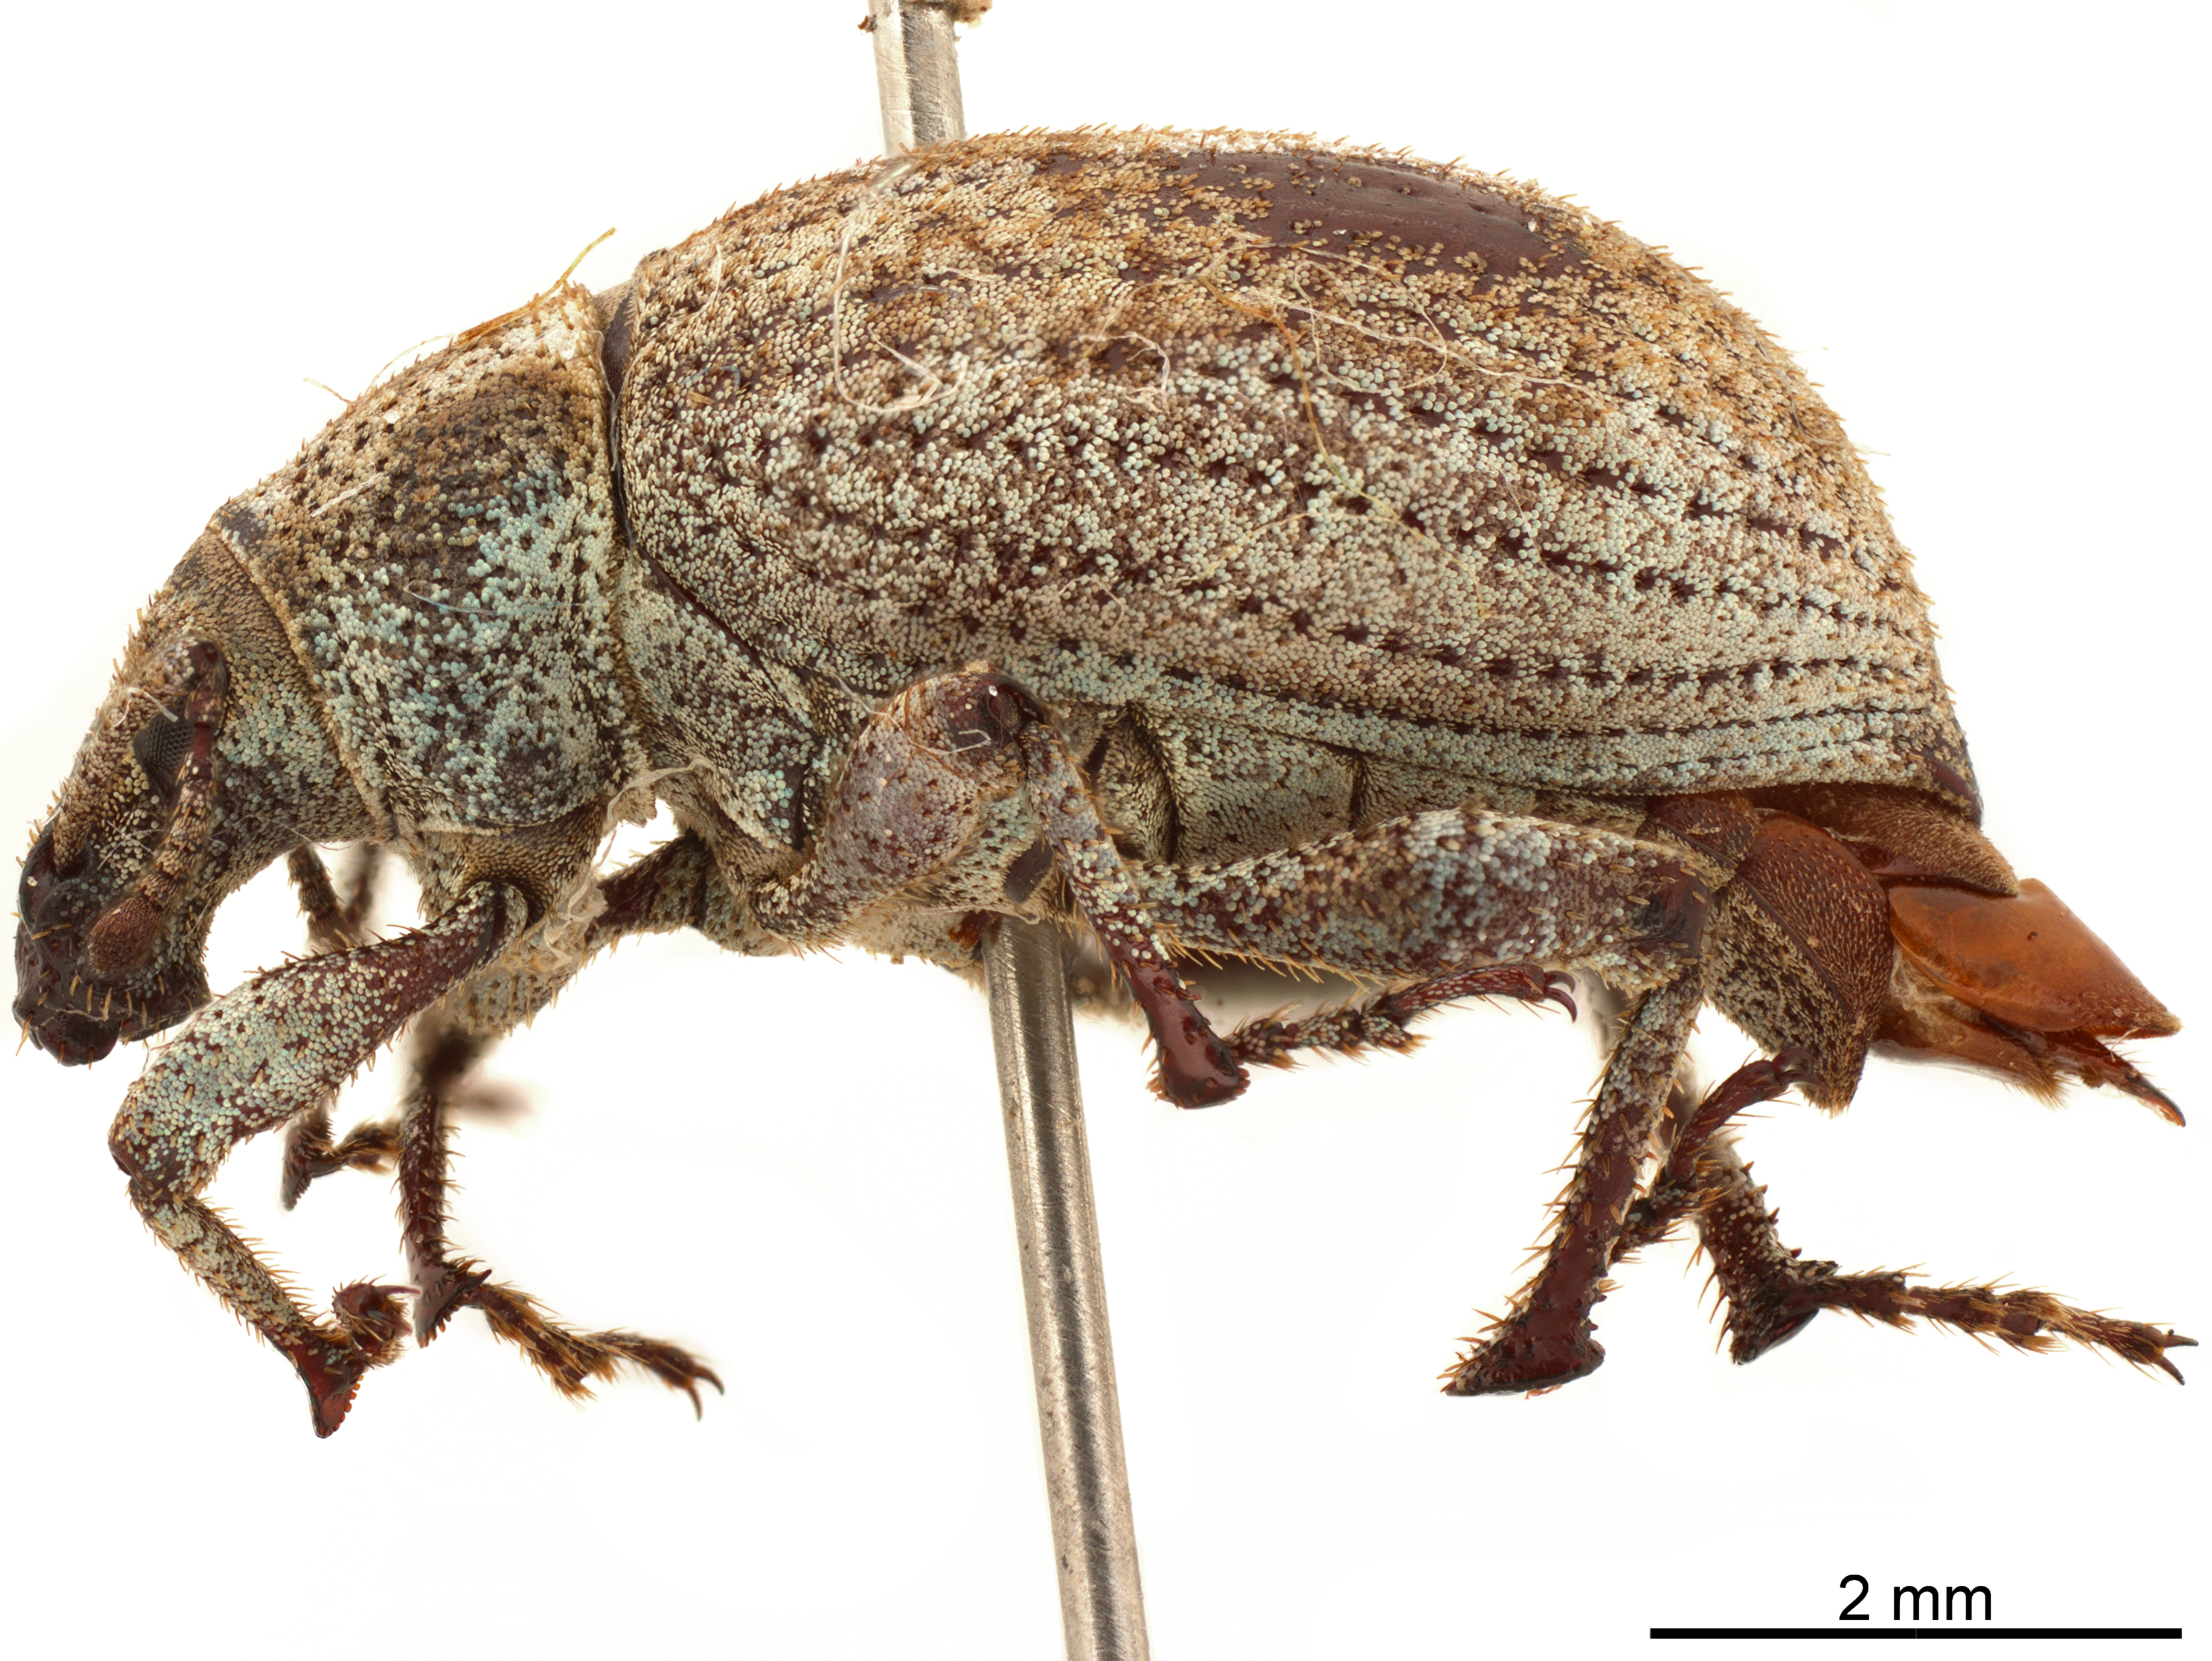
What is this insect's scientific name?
Agraphus bellicus
